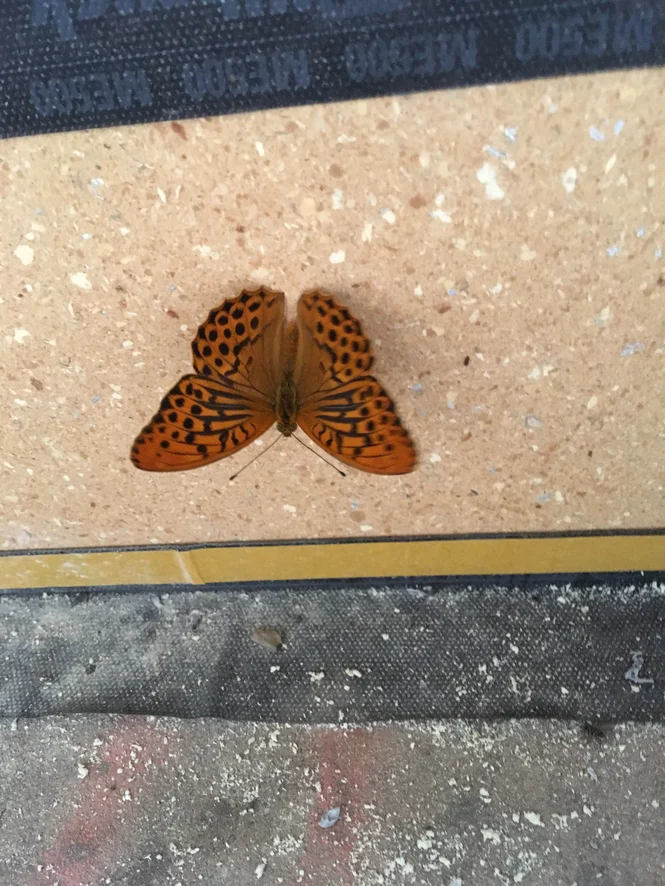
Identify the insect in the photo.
Argynnis paphia
